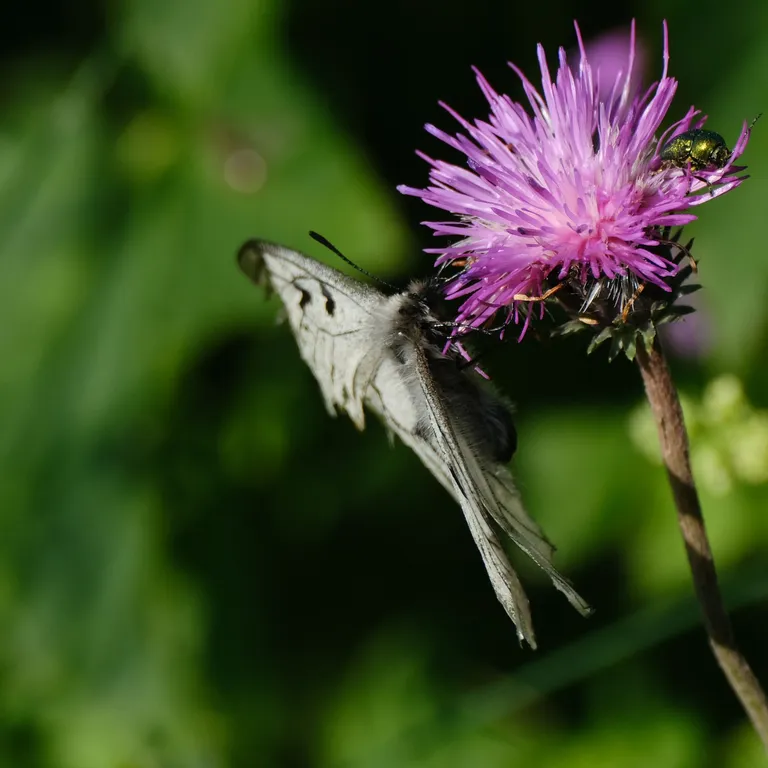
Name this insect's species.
Parnassius mnemosyne
